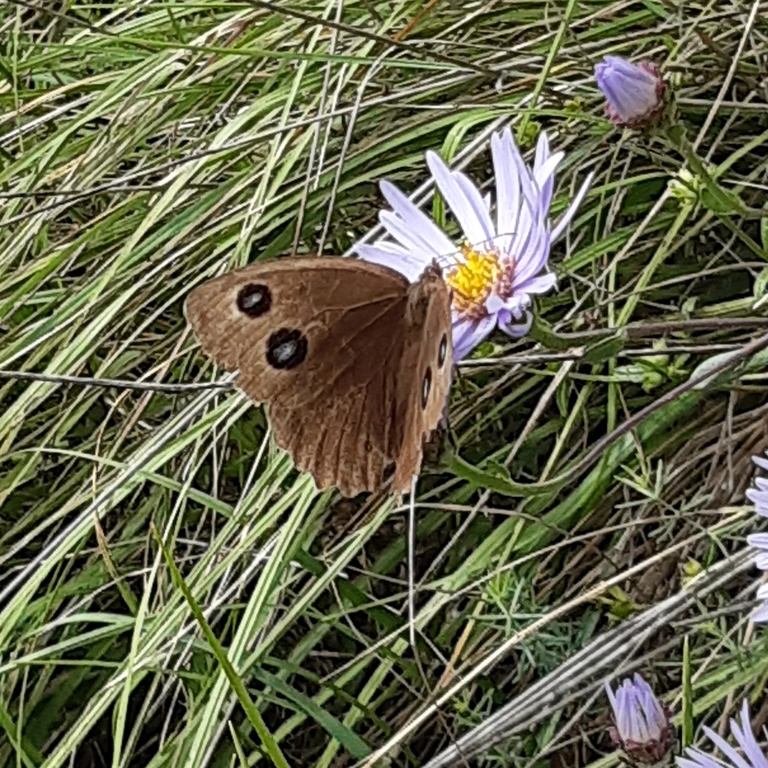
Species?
Minois dryas
